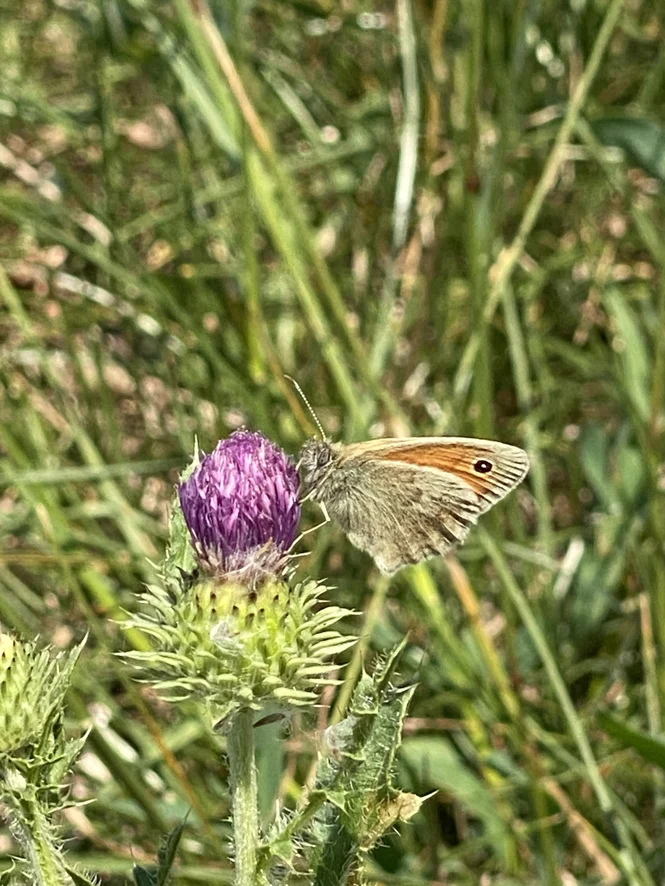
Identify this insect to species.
Coenonympha pamphilus
